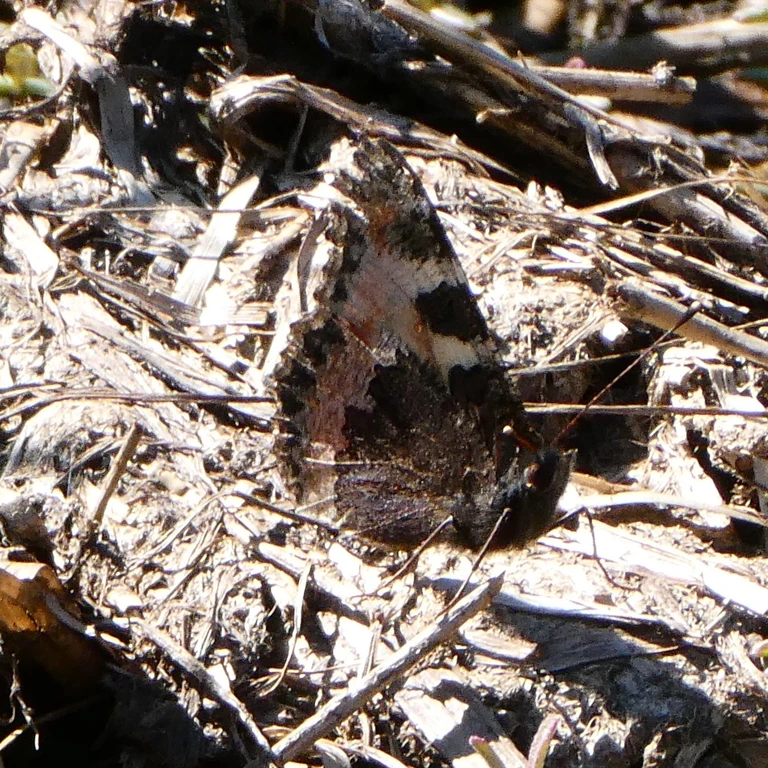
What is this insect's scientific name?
Aglais urticae
